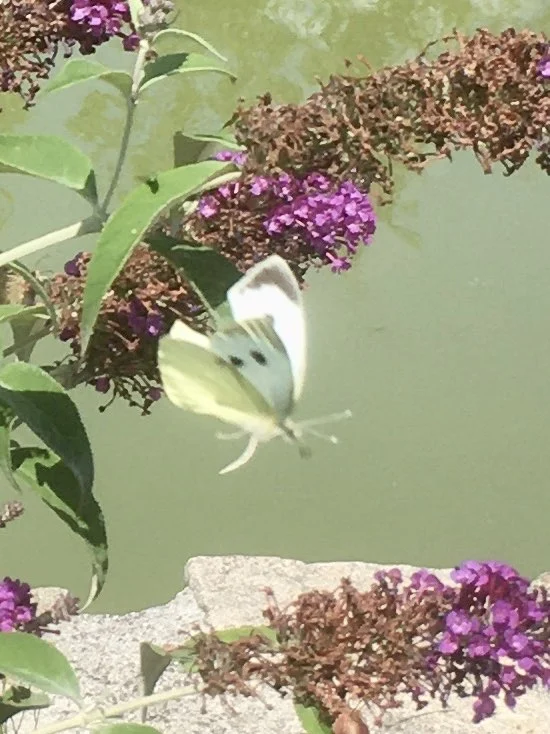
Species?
Pieris brassicae
